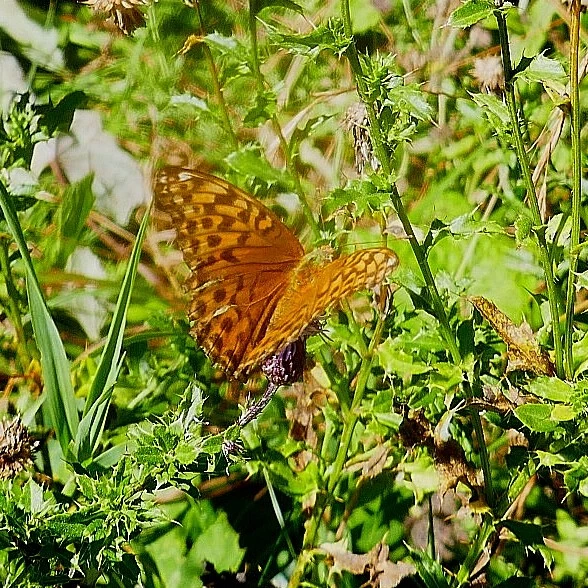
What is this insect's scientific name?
Argynnis paphia
